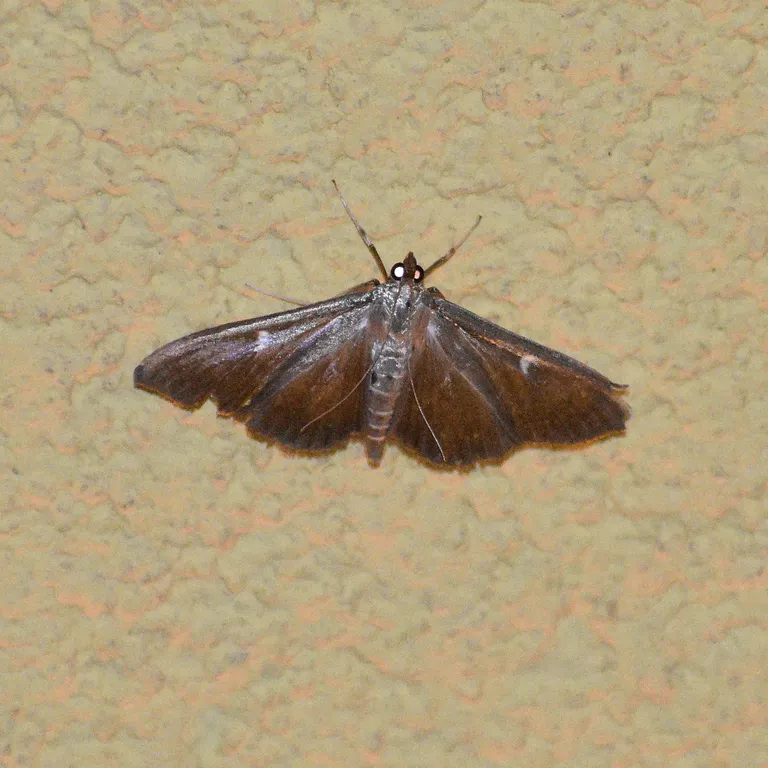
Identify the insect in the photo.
Cydalima perspectalis
